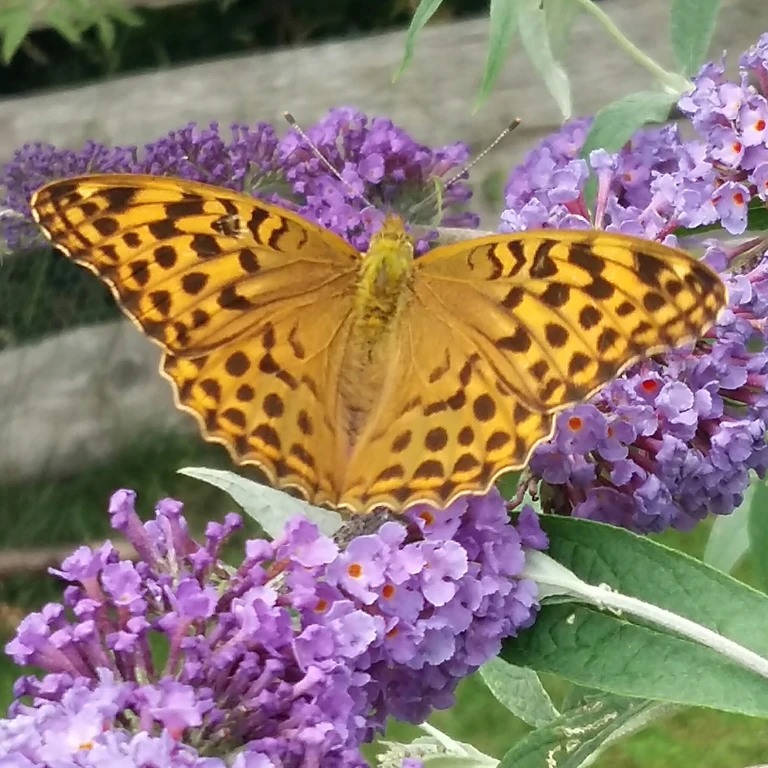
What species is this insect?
Argynnis paphia
